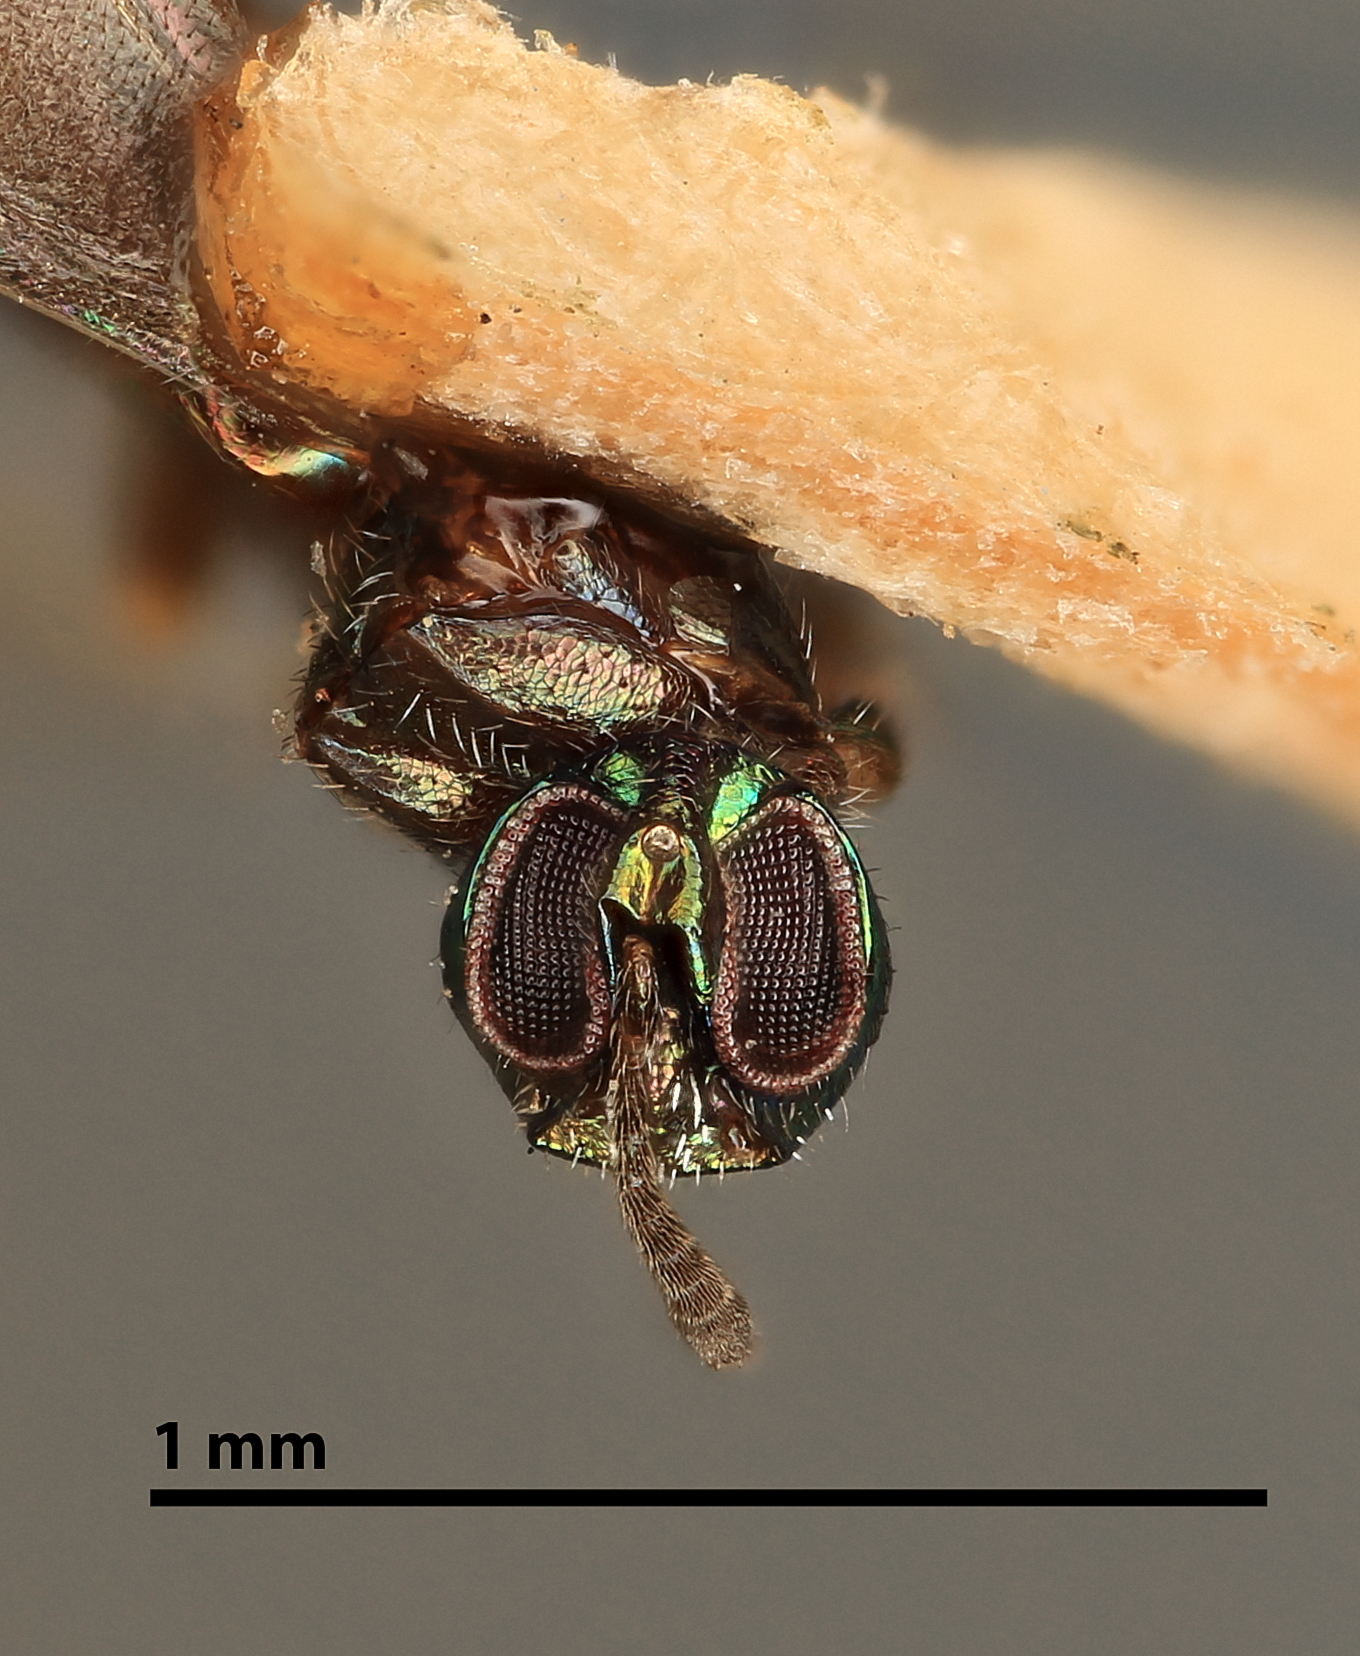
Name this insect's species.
Eupelmus bardus
